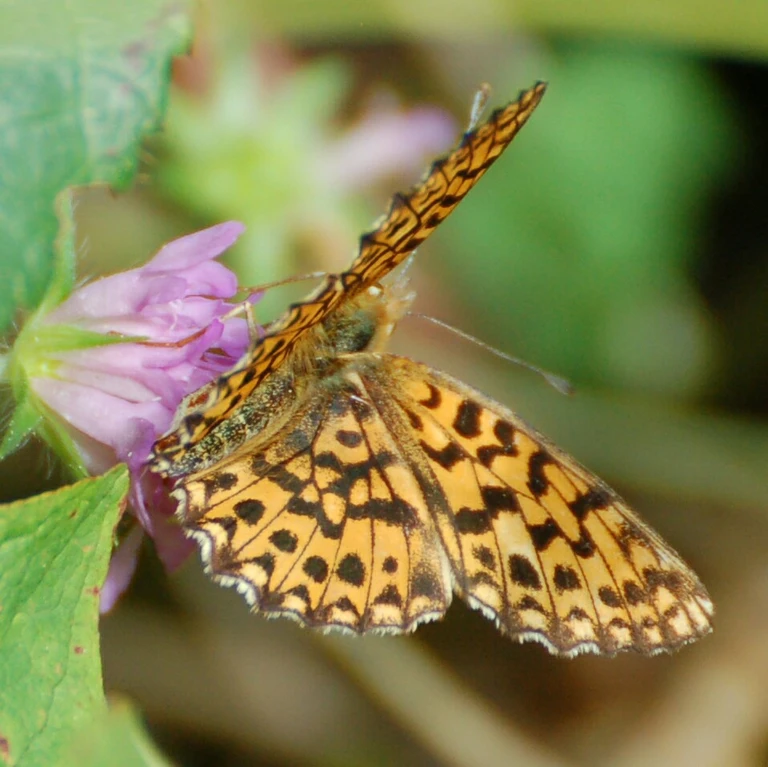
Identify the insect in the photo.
Boloria dia
